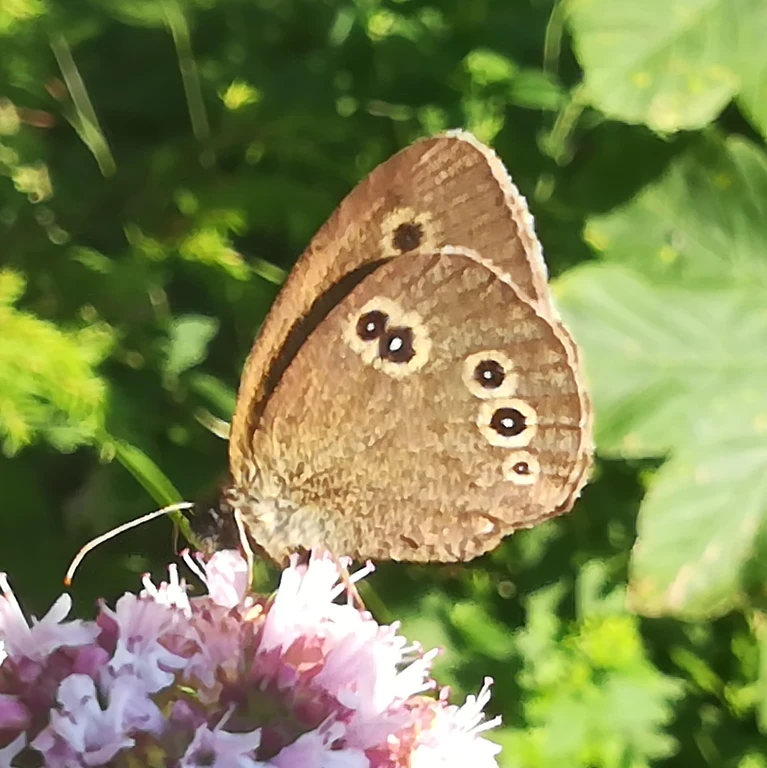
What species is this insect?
Aphantopus hyperantus
